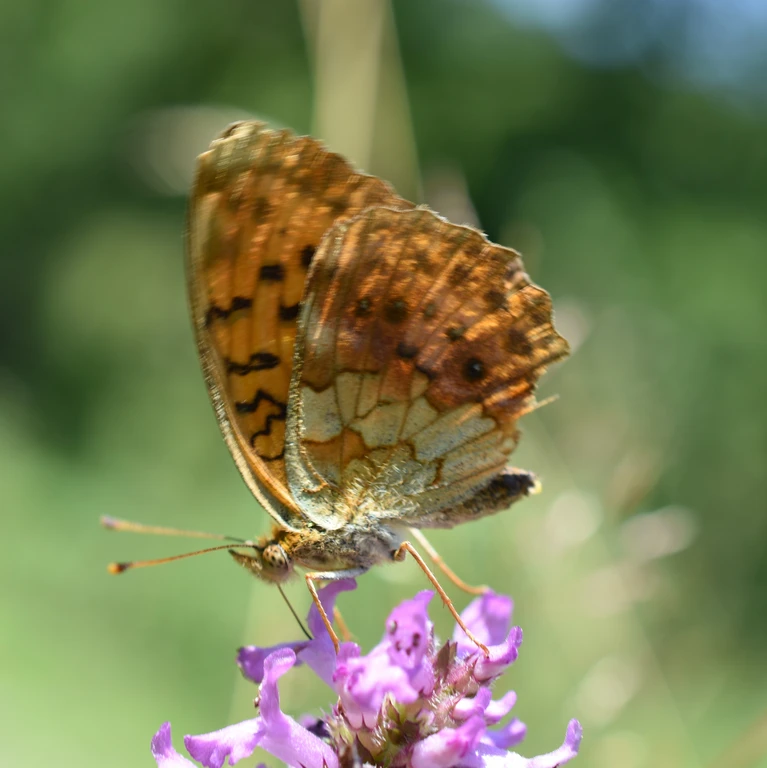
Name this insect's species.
Brenthis daphne
